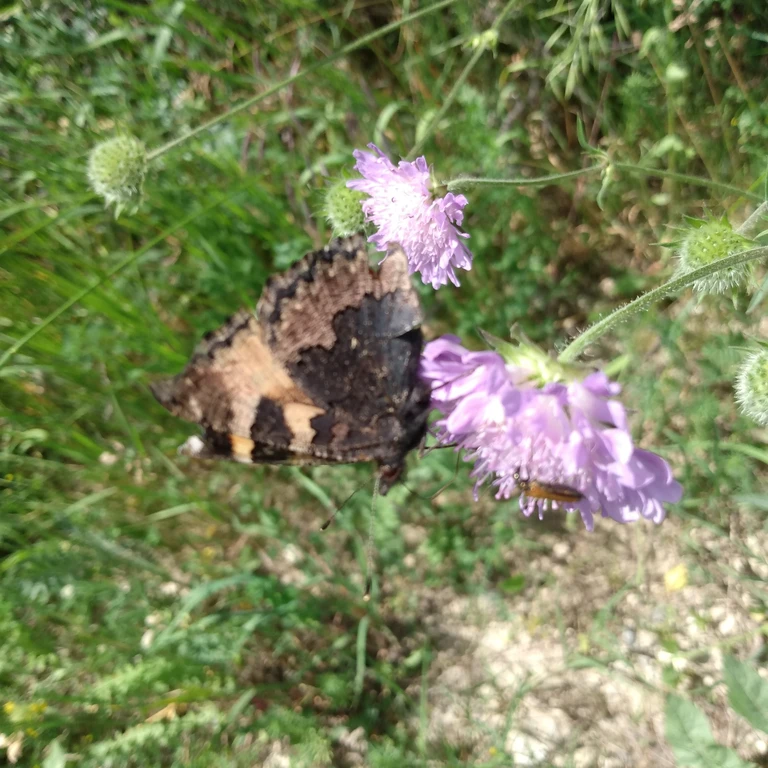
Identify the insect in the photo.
Aglais urticae
